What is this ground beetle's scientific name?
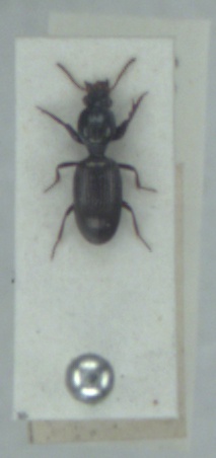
Dyschirius impunctipennis
